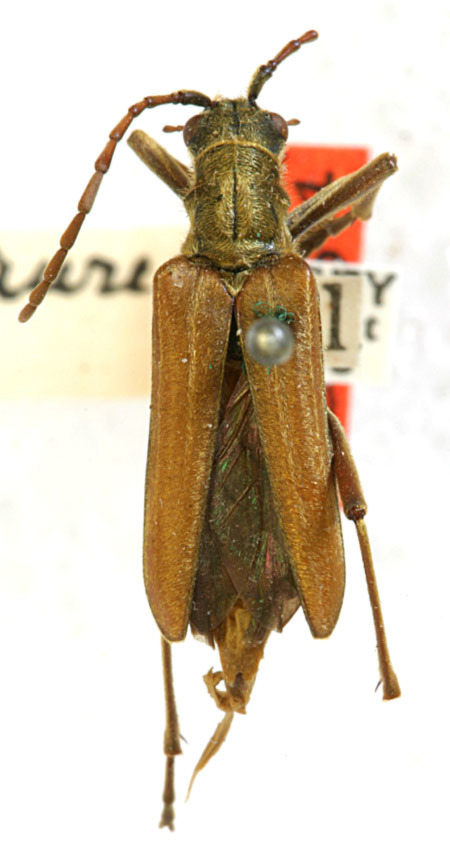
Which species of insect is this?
Stenocorus vestitus (also Stenocorus aureatus)
